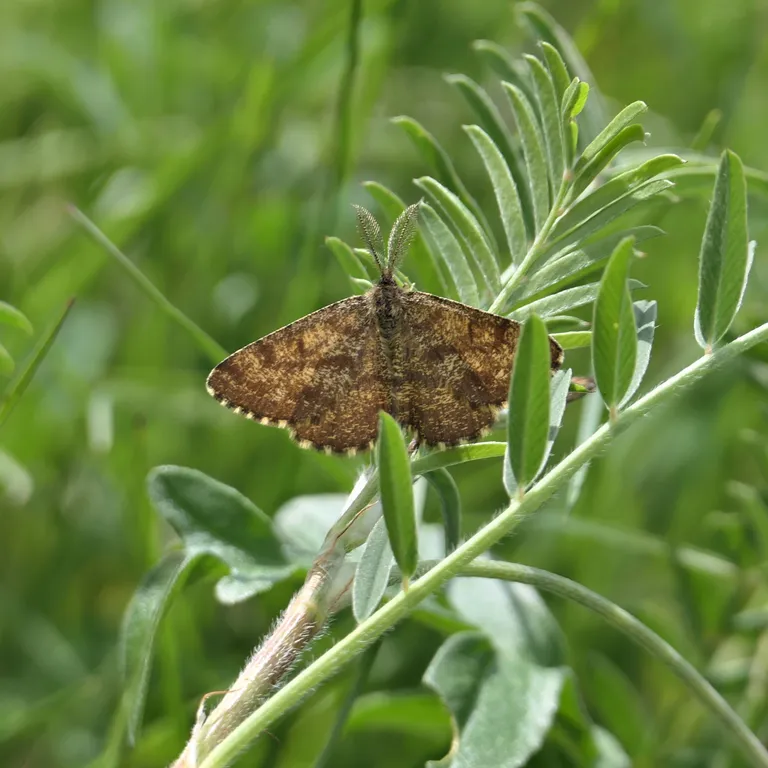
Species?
Ematurga atomaria
